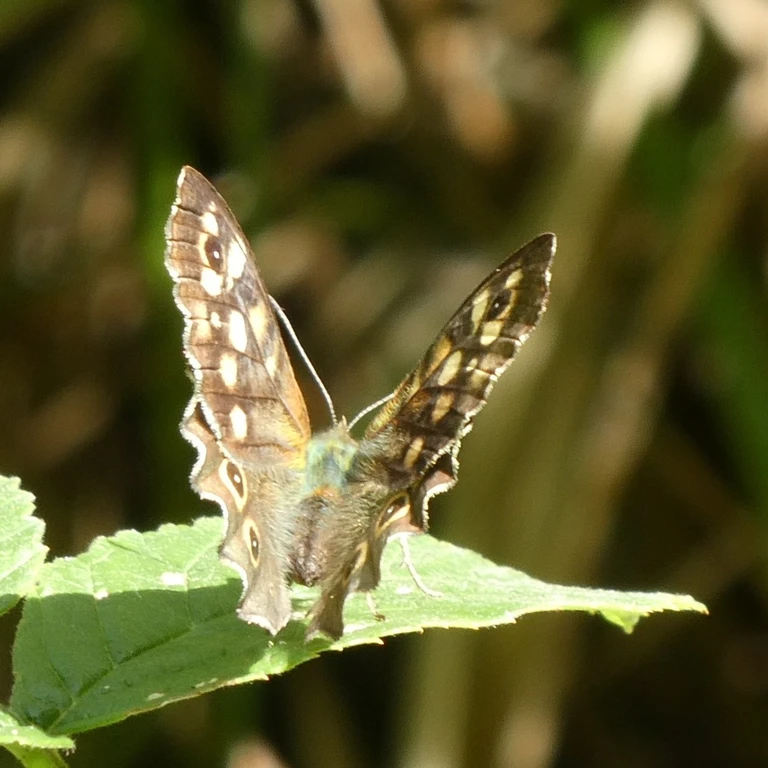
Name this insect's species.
Pararge aegeria
